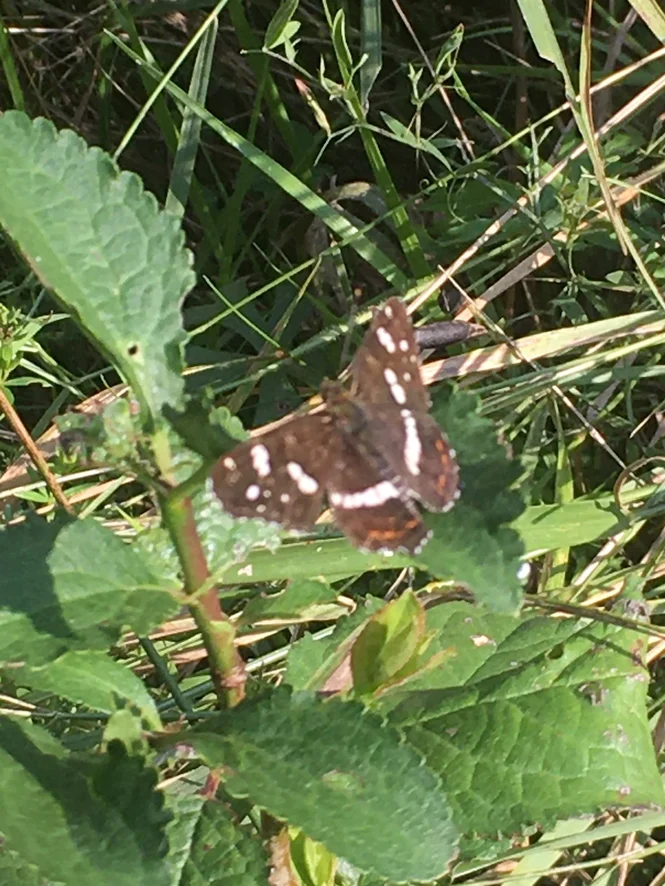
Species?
Araschnia levana
